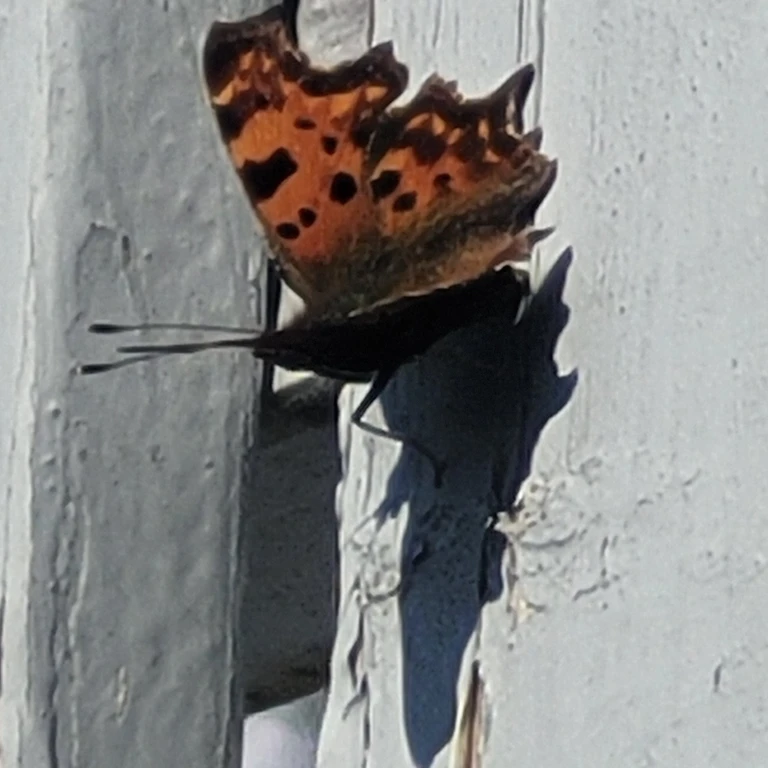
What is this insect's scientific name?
Polygonia c-album
